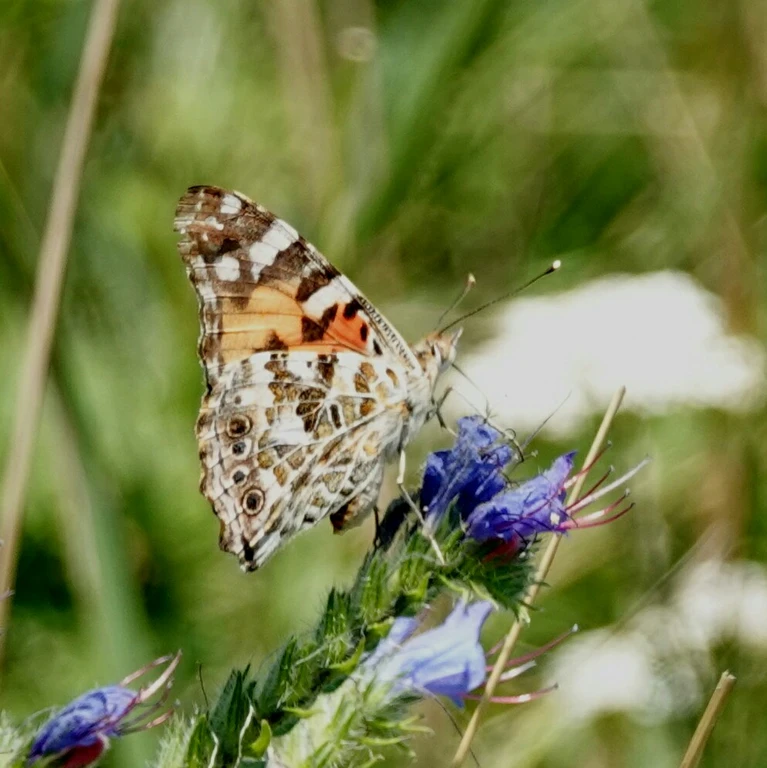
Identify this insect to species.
Vanessa cardui
